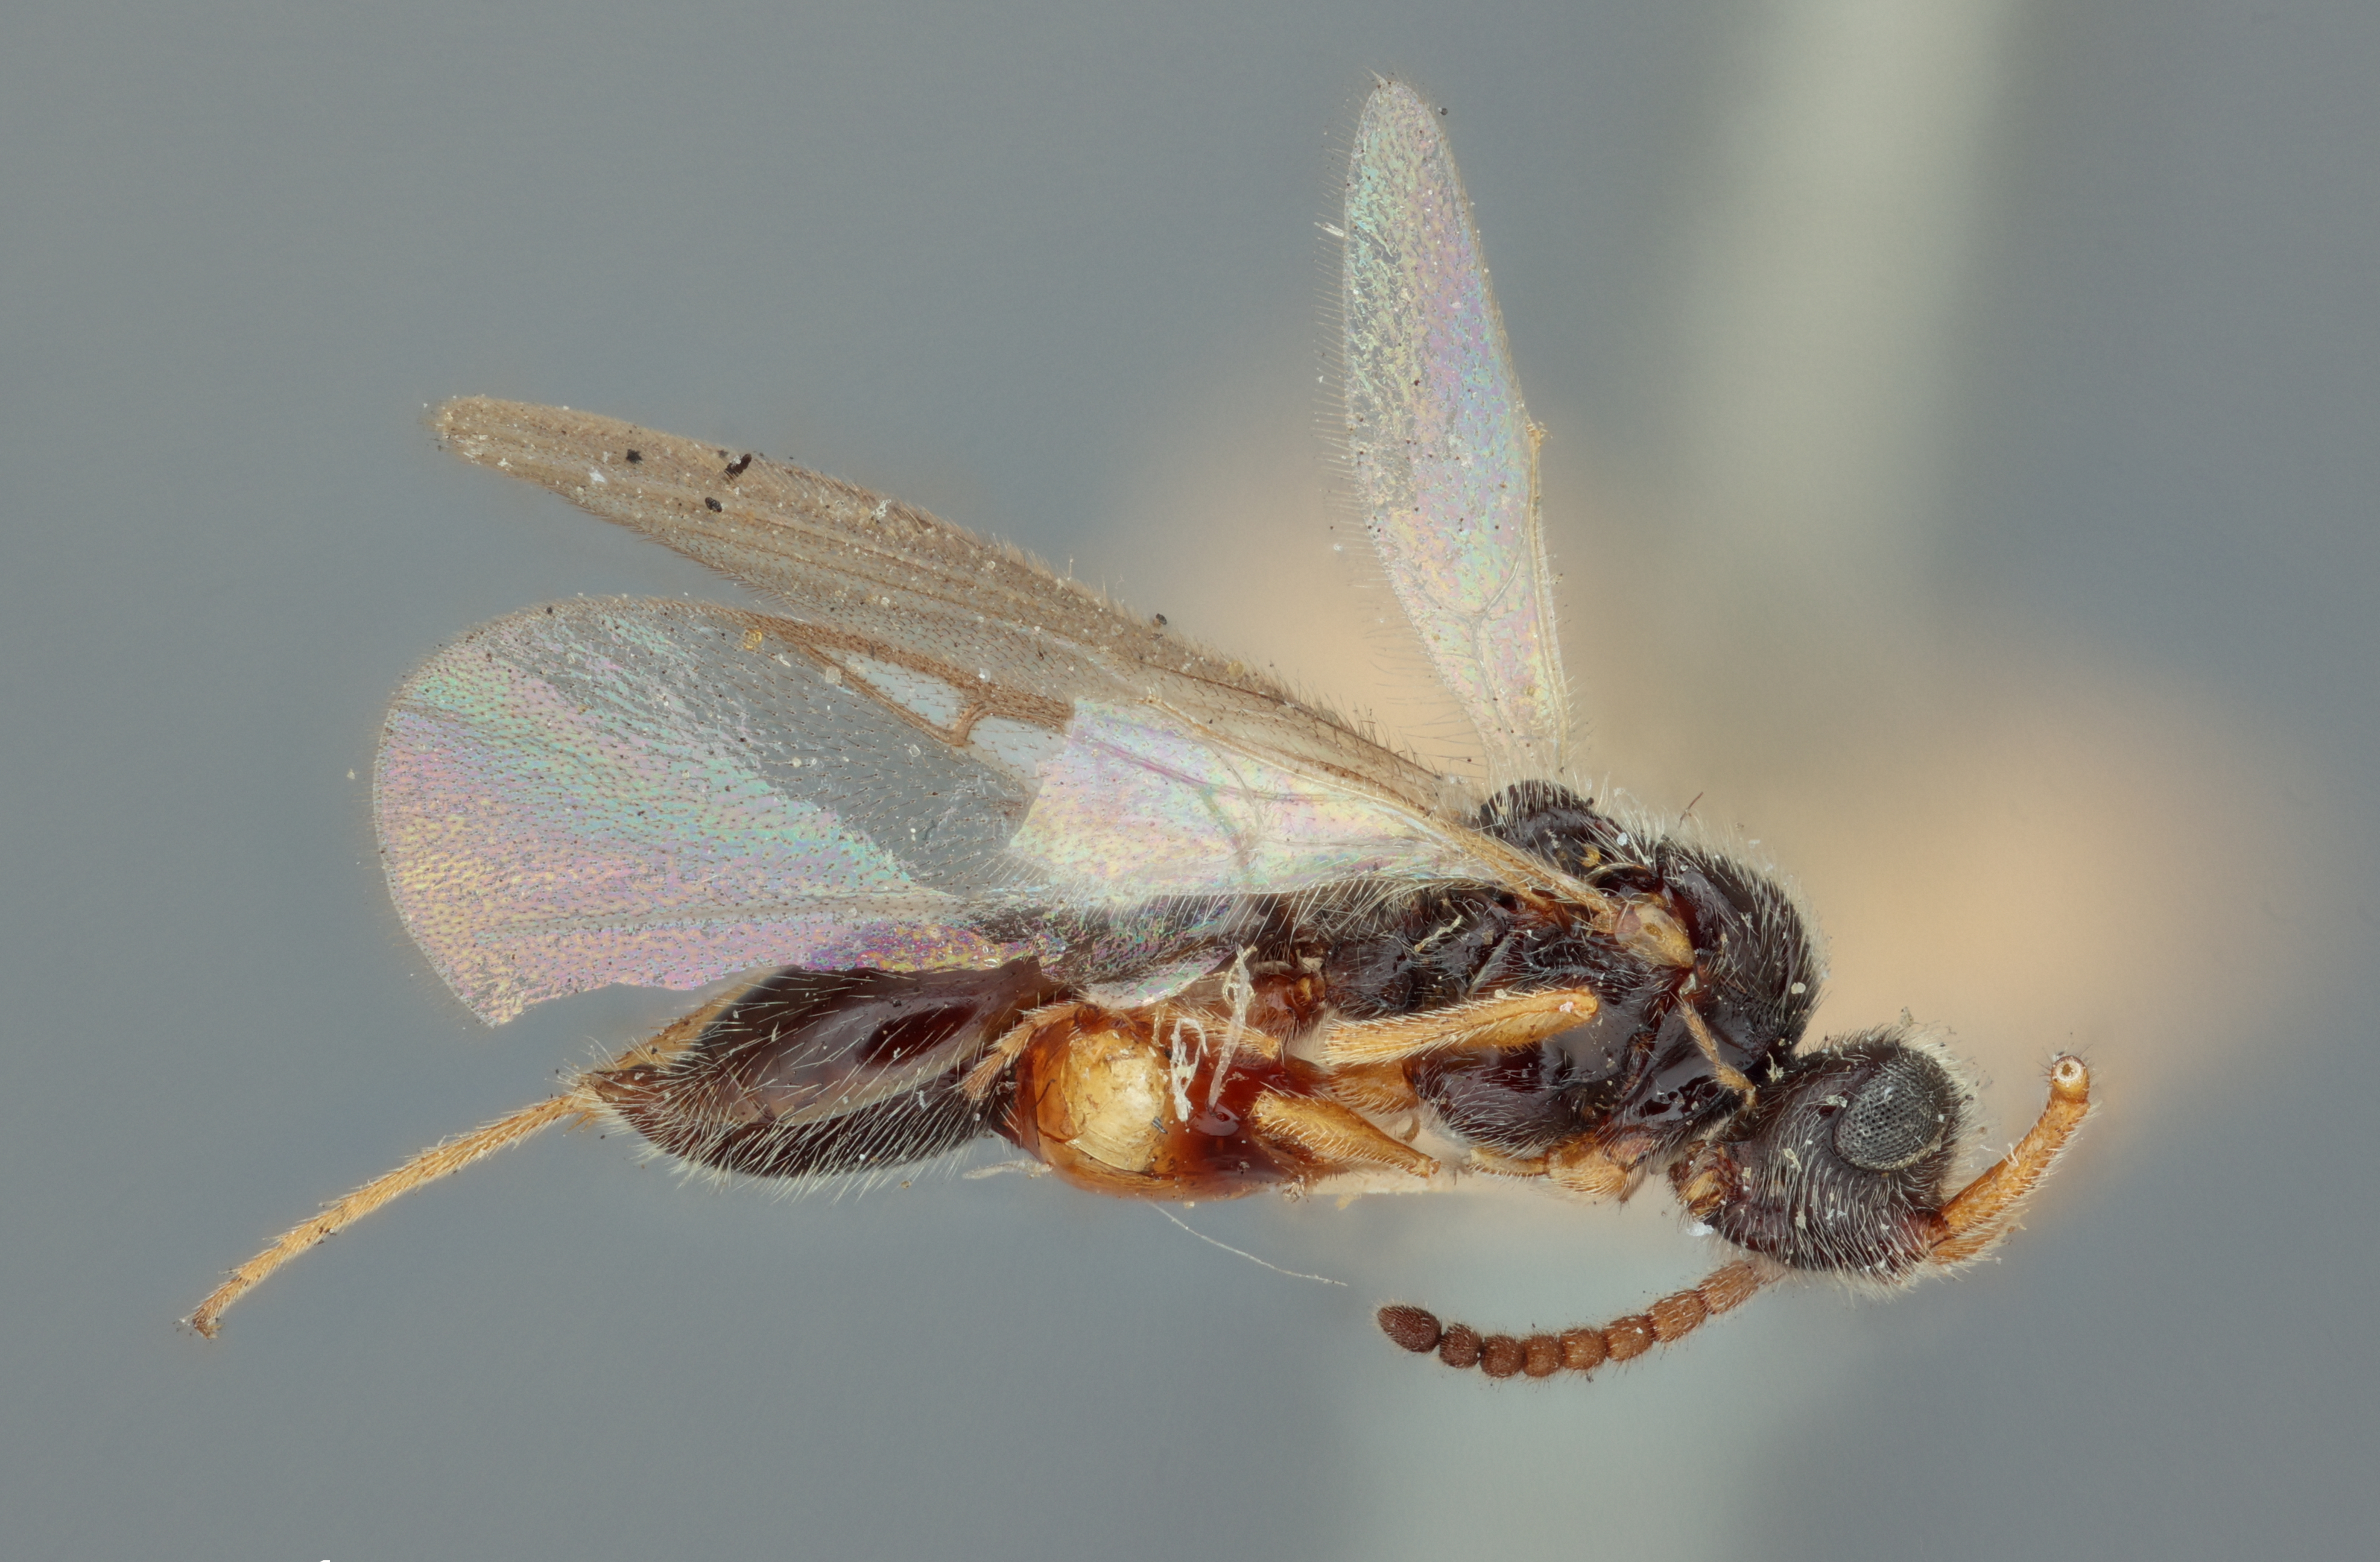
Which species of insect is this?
Anectata hirtifrons
